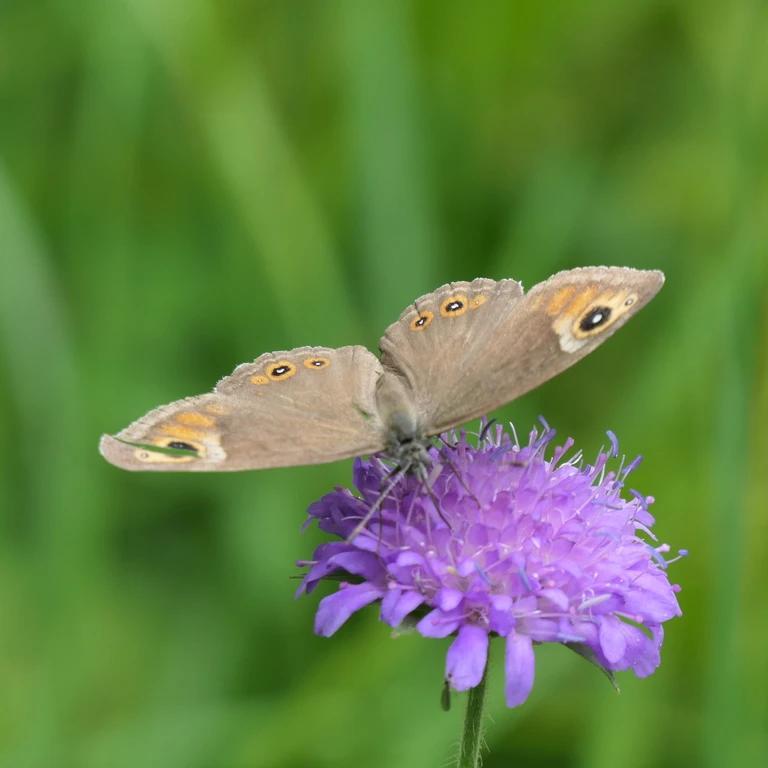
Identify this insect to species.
Lasiommata maera (also Pararge maera)
